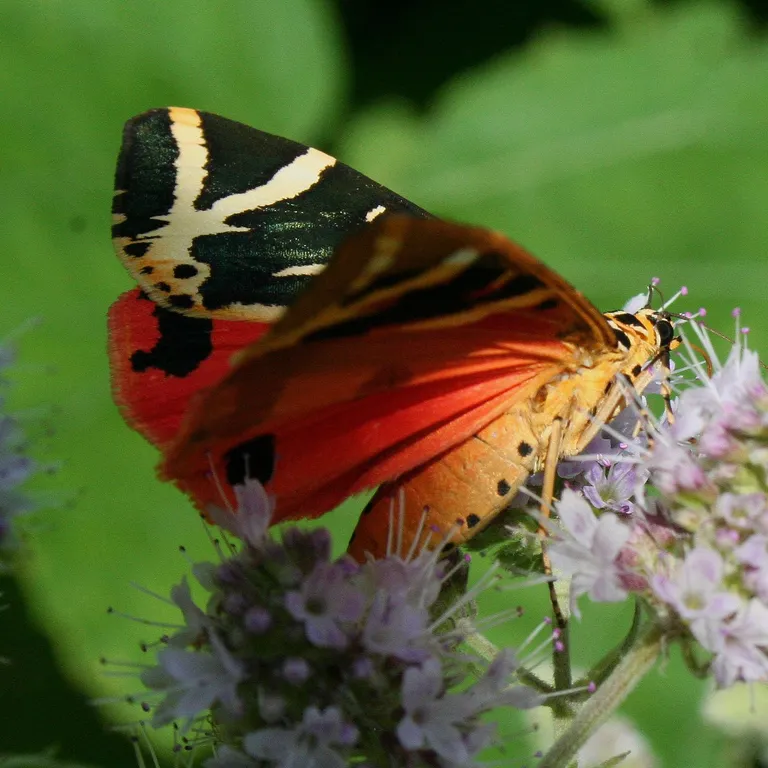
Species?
Euplagia quadripunctaria
